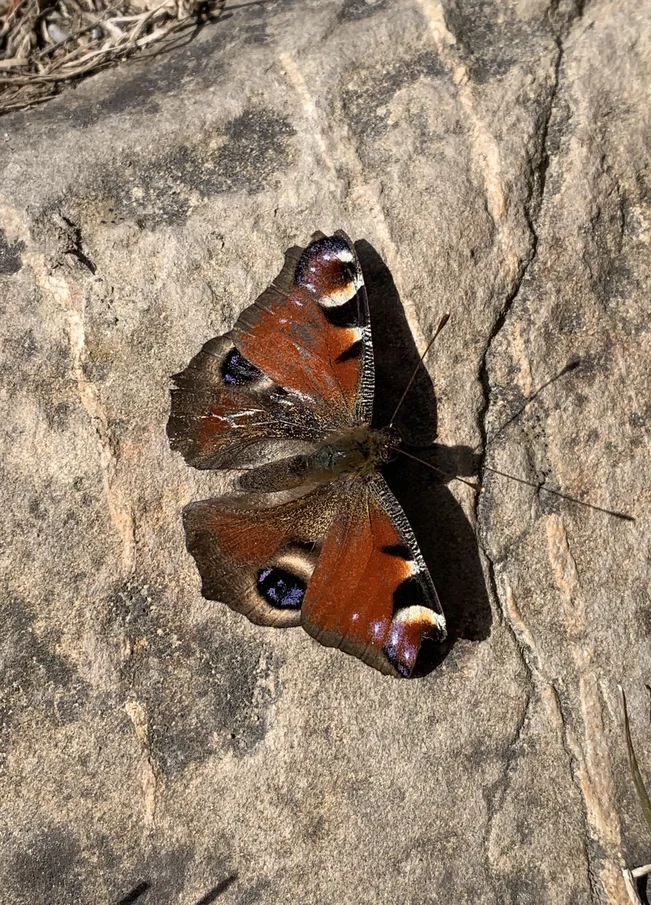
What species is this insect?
Aglais io
